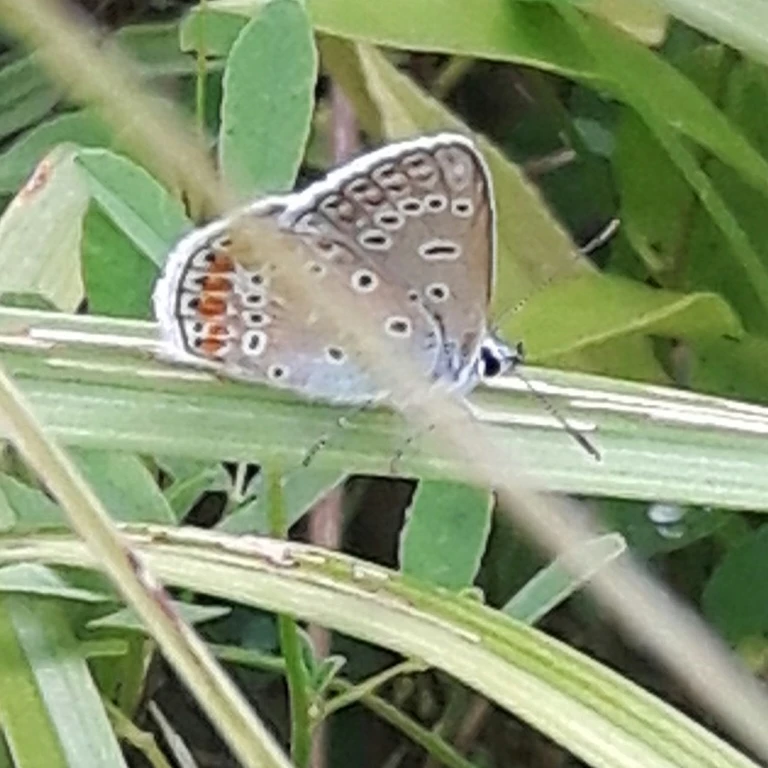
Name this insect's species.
Polyommatus icarus
